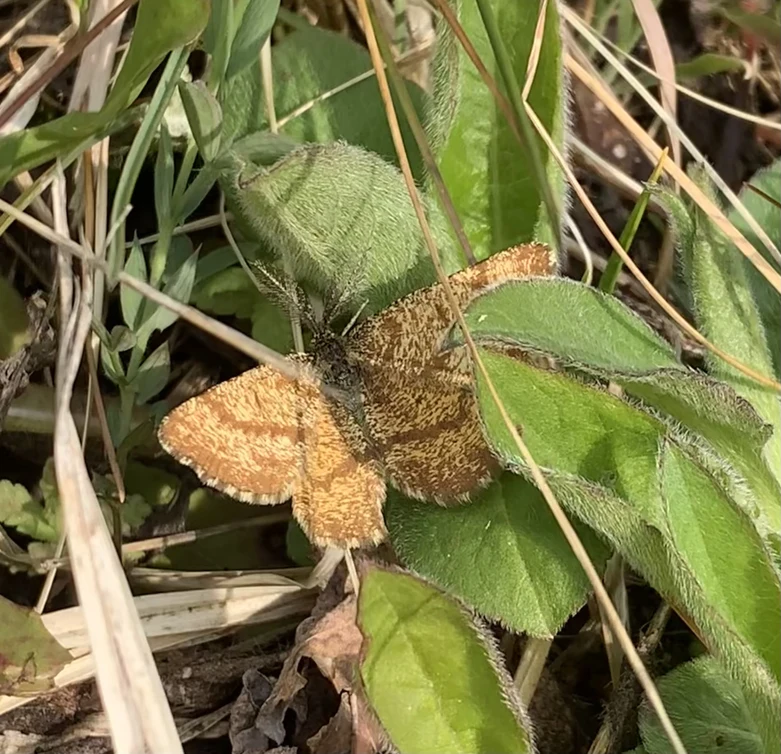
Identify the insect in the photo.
Ematurga atomaria
